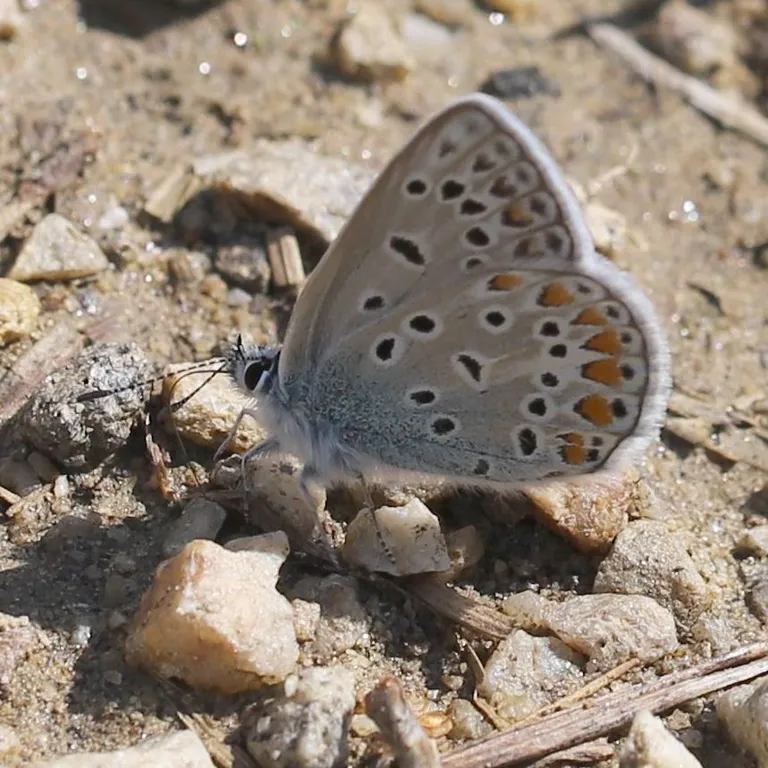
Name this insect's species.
Polyommatus icarus
